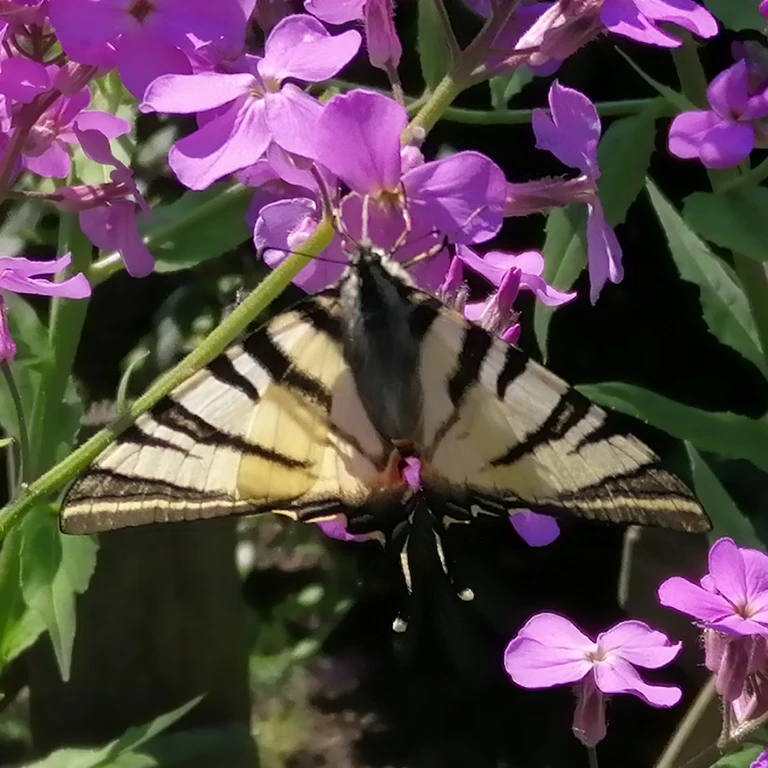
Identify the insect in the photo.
Iphiclides podalirius
